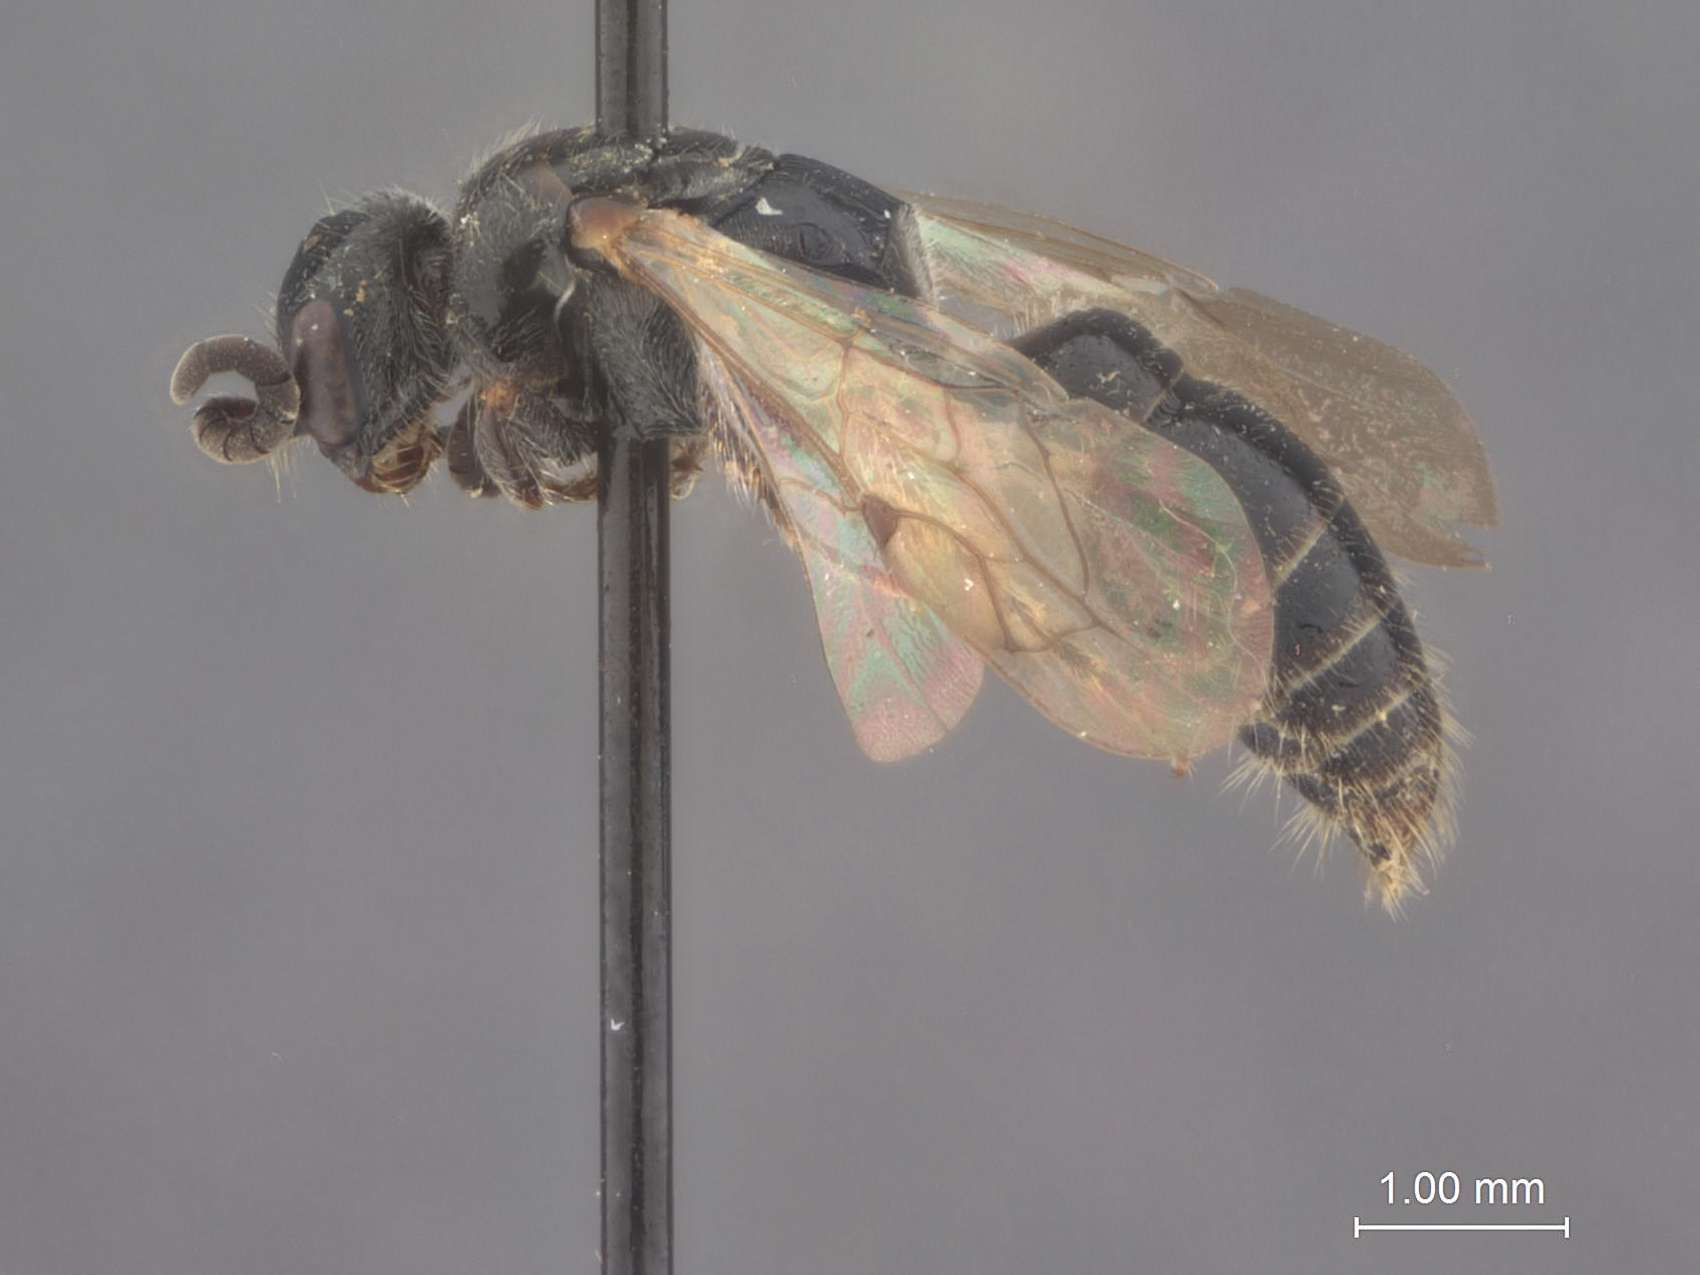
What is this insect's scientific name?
Tiphia pullivora
